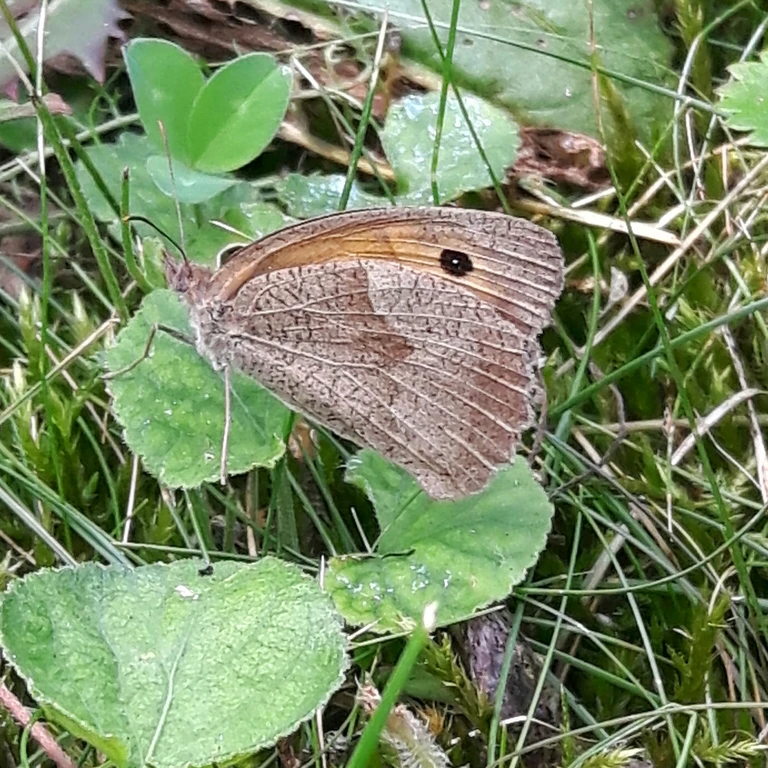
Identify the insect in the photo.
Maniola jurtina
